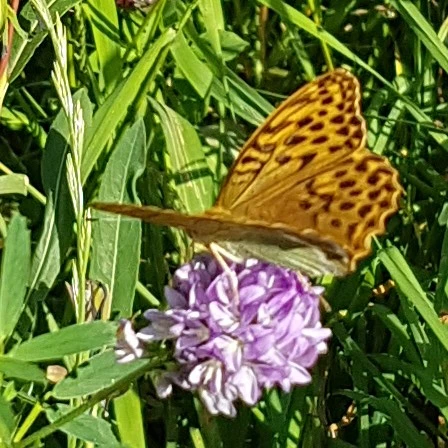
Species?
Argynnis paphia
